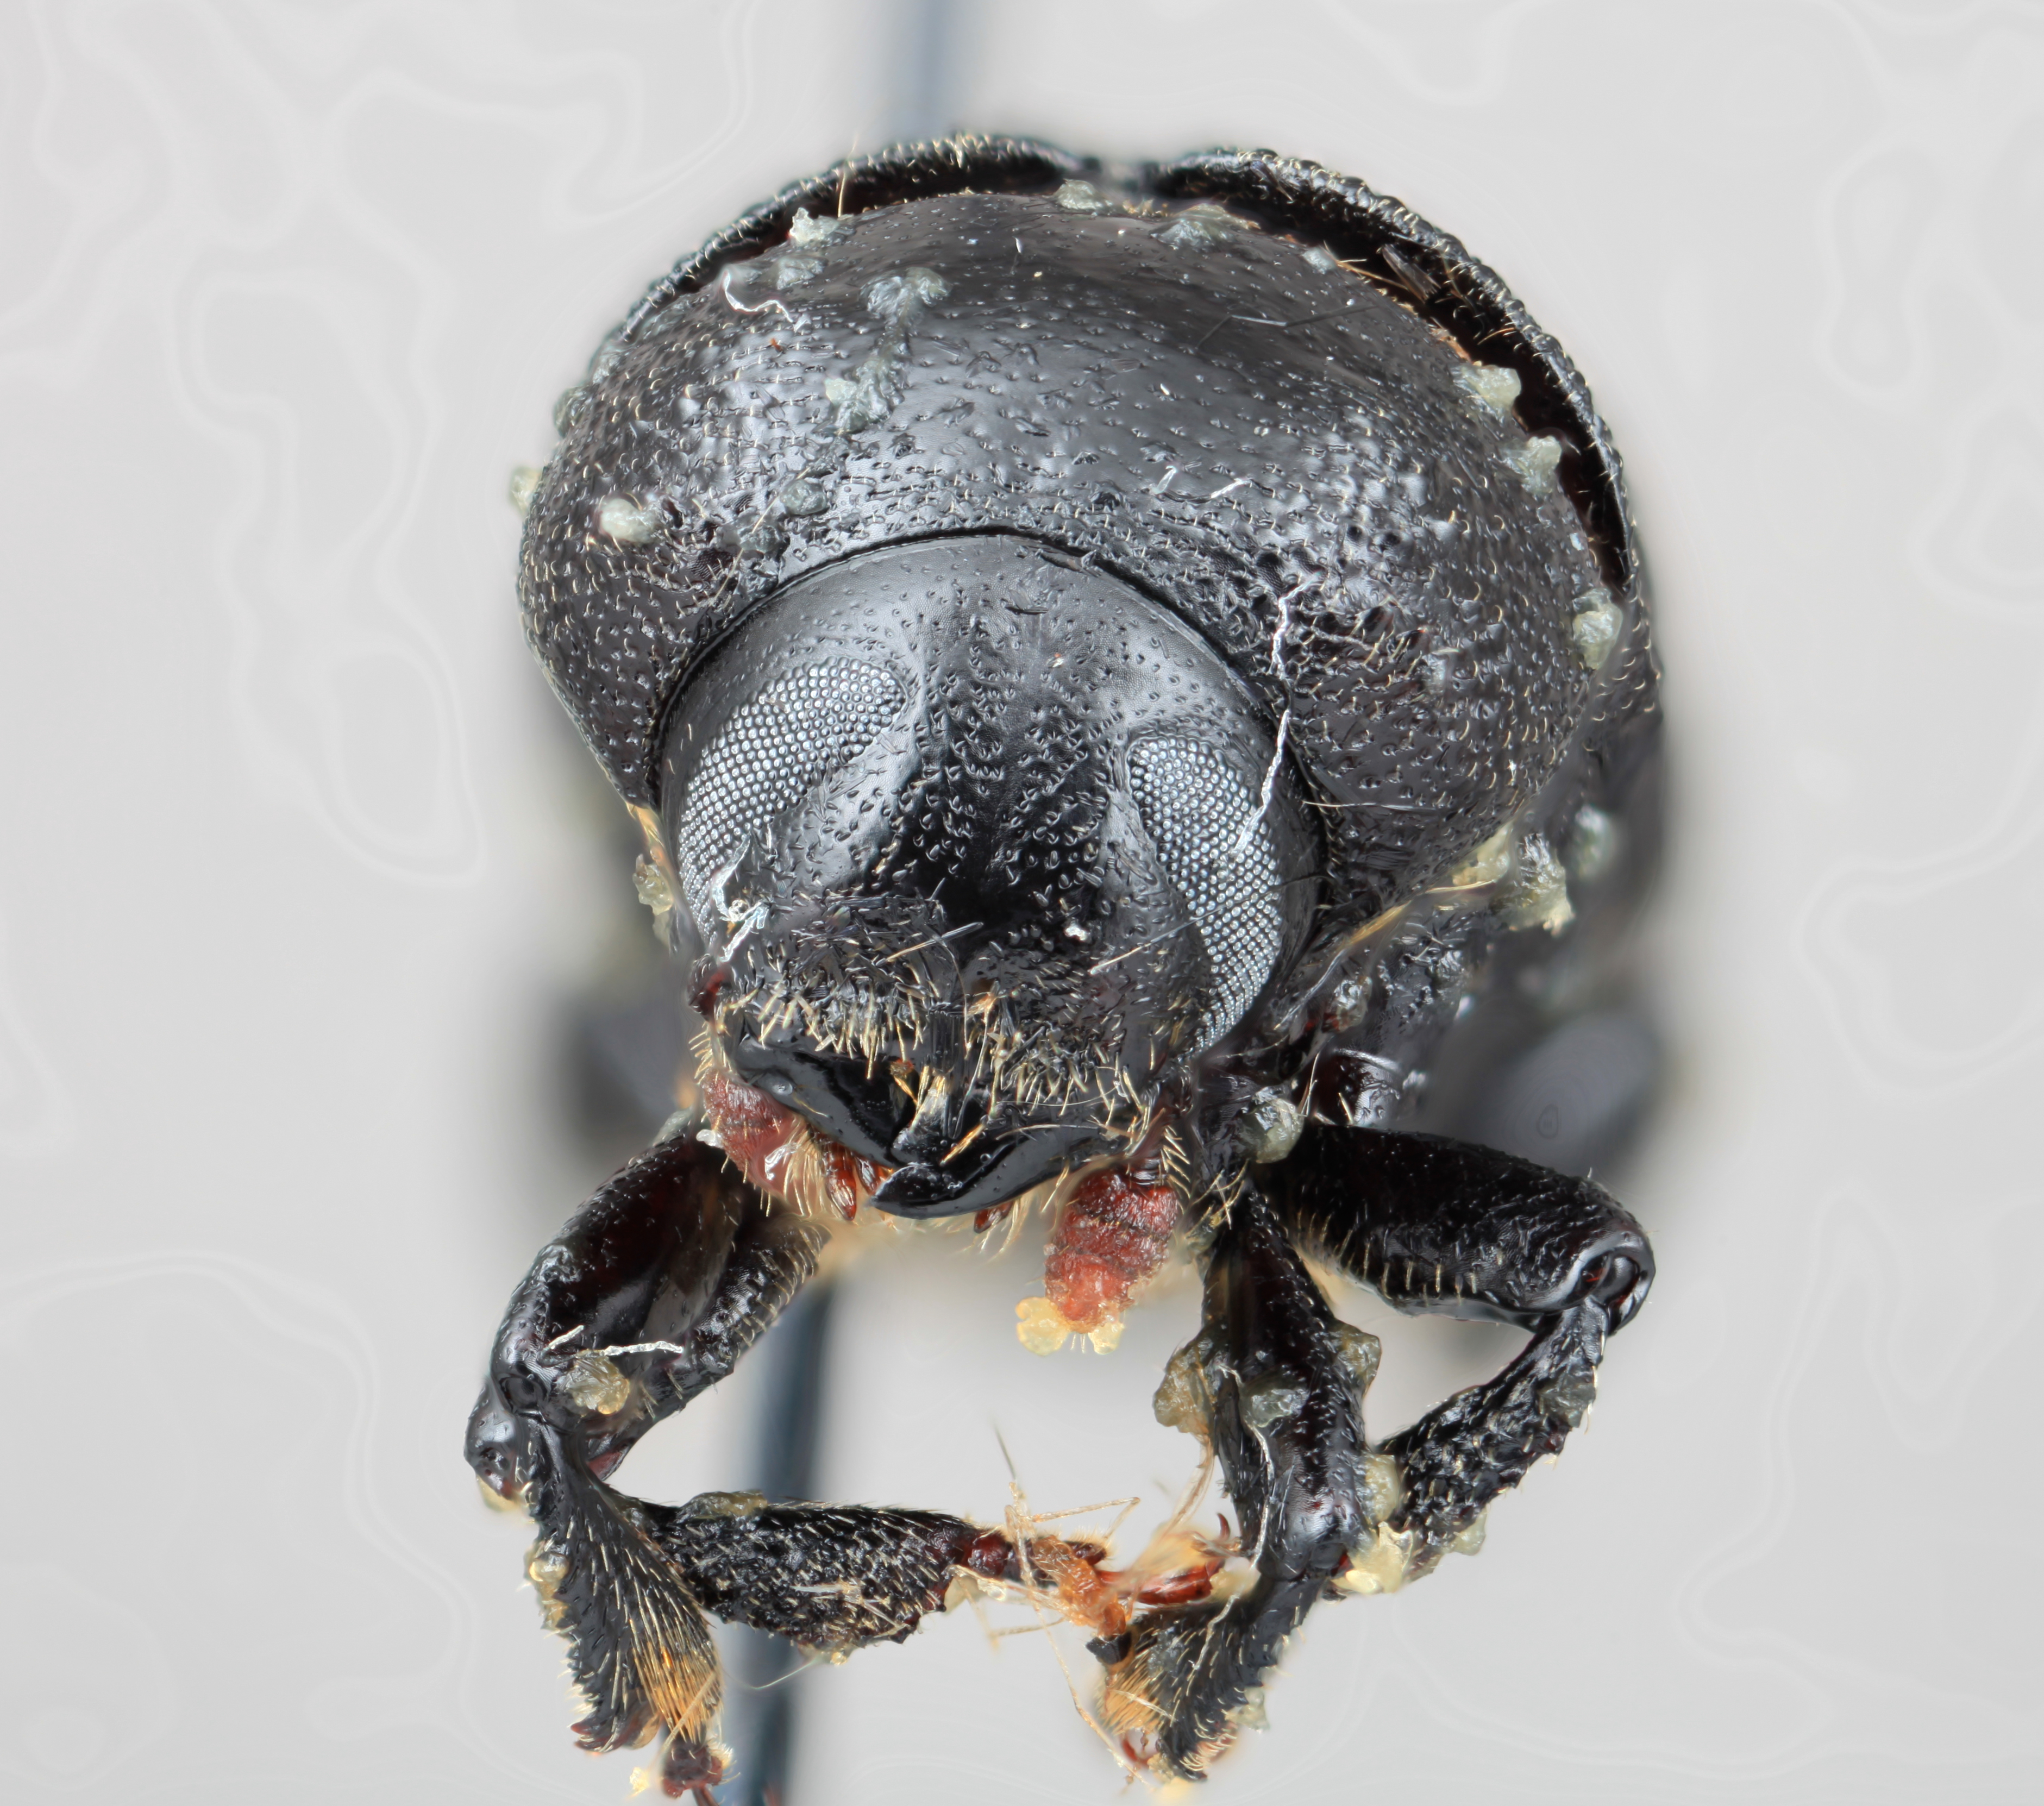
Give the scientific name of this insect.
Phloeoborus niger
